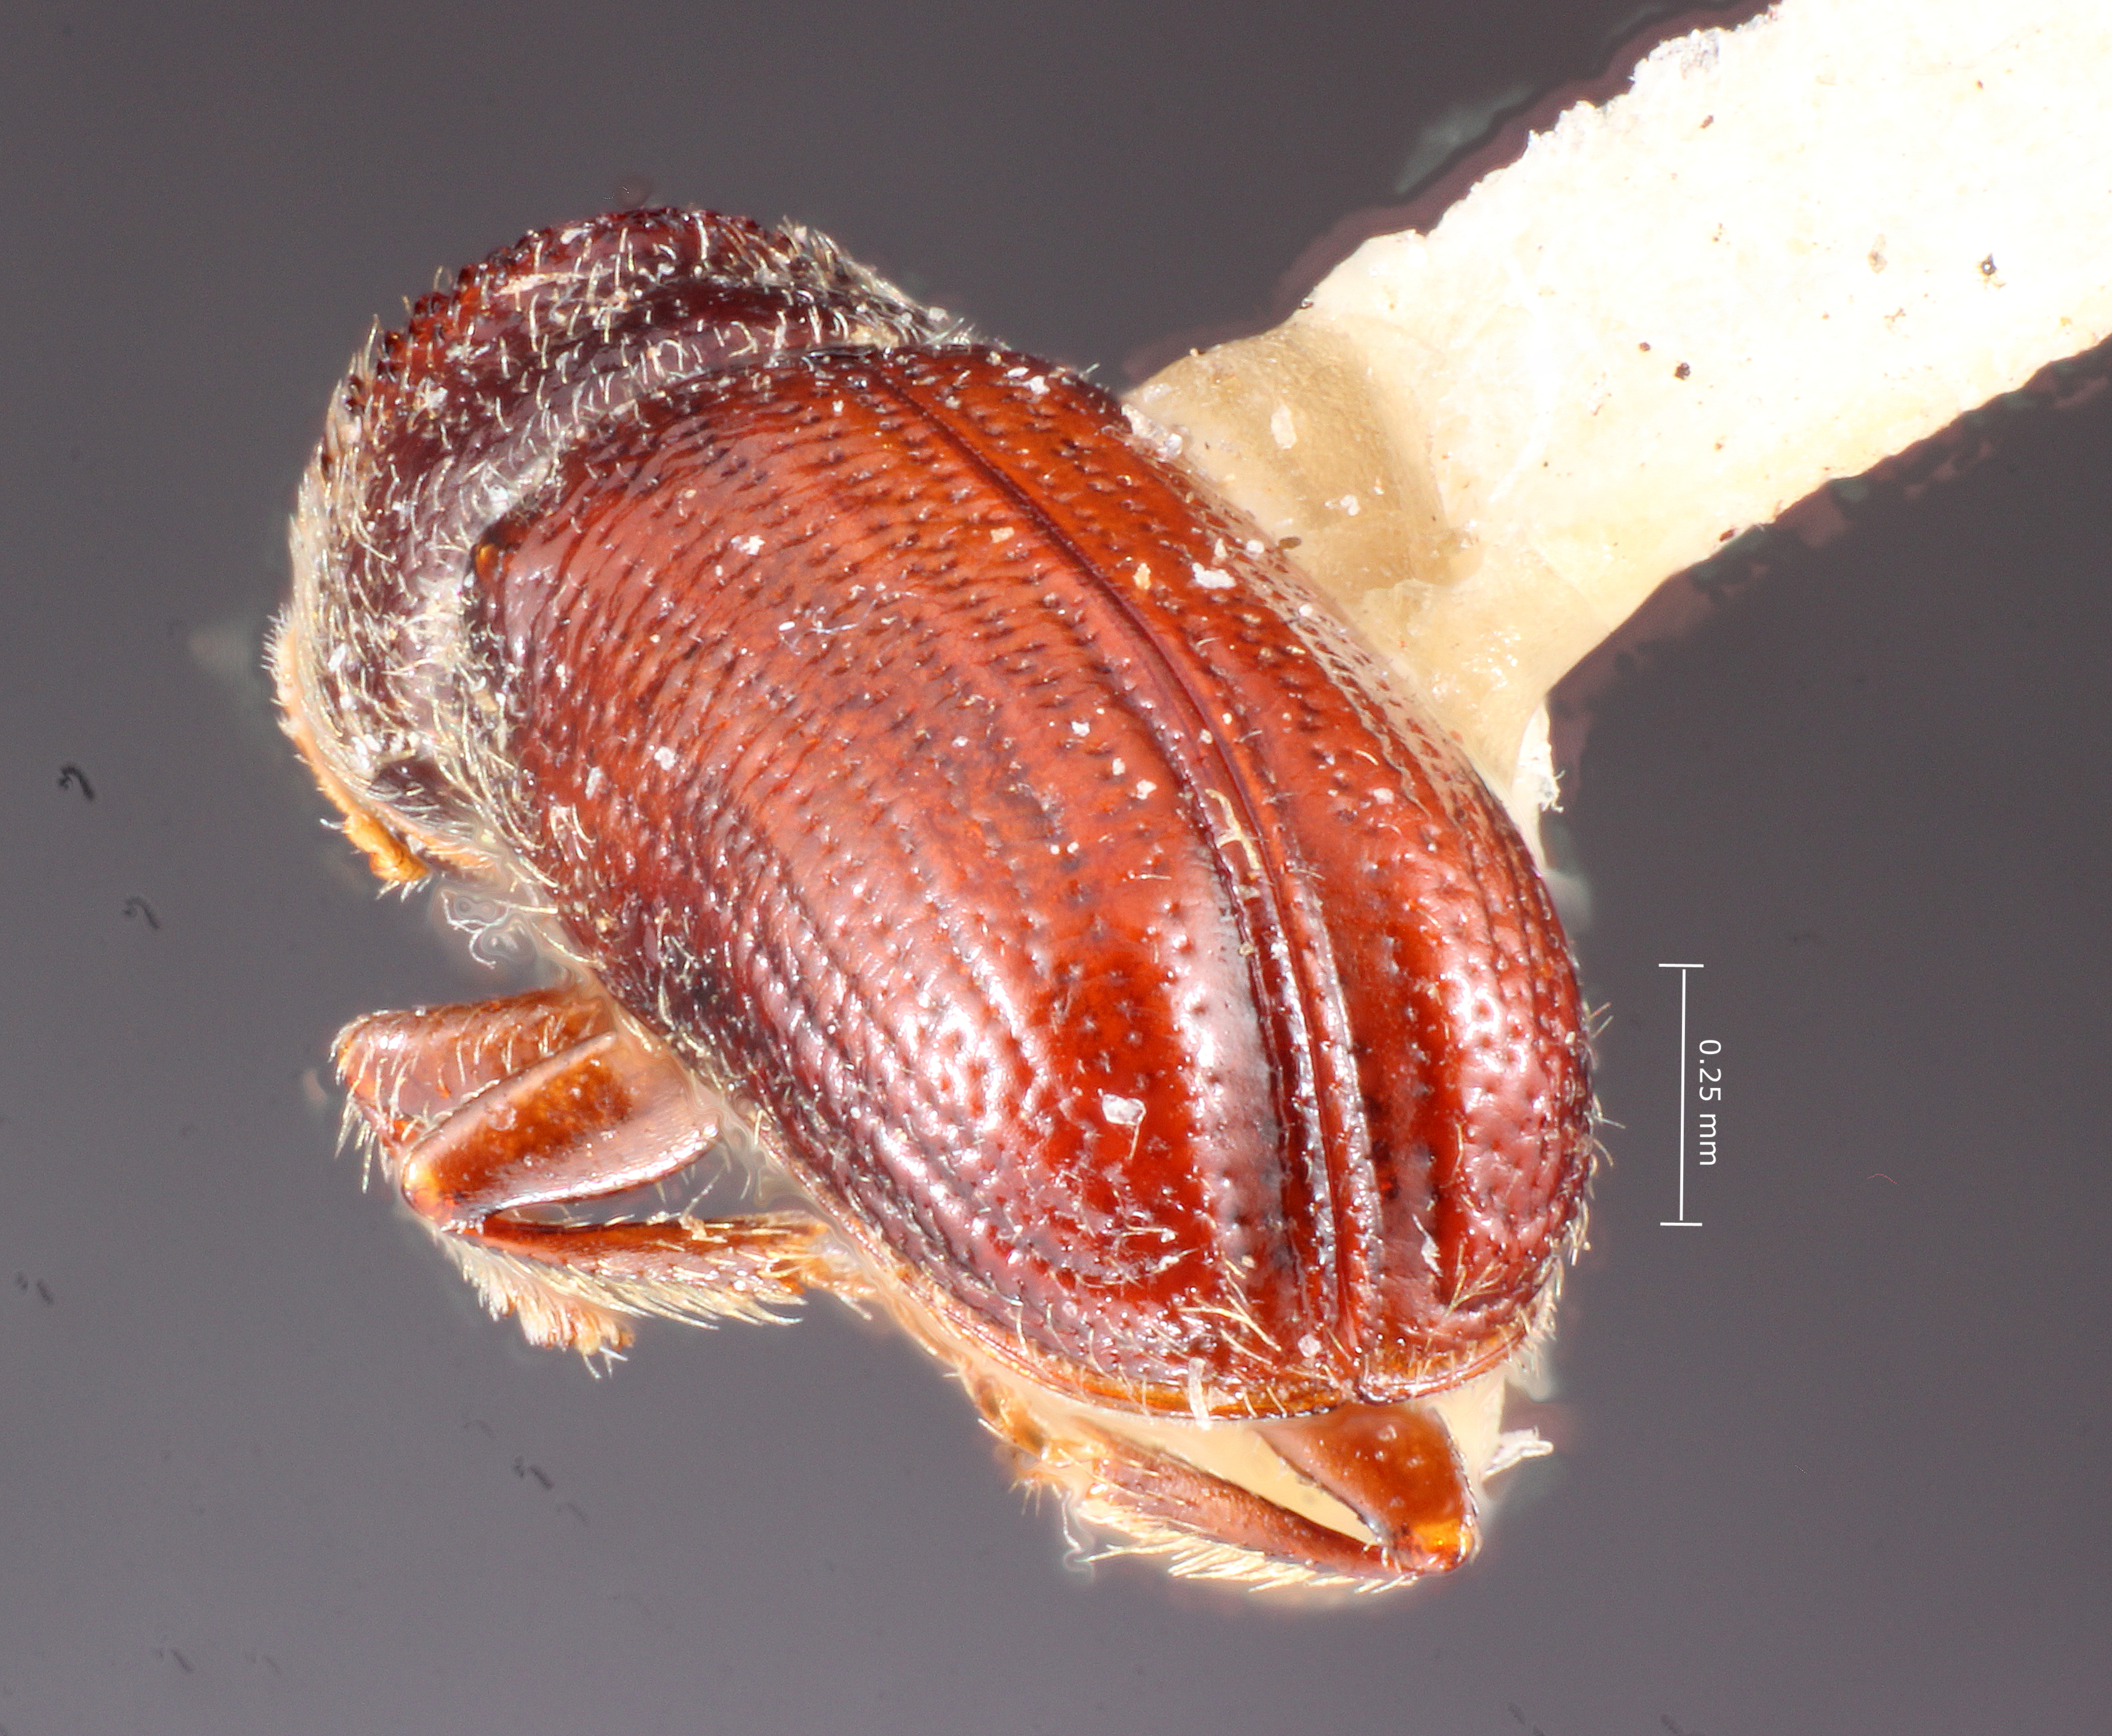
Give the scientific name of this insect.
Pityophthorus auctor
